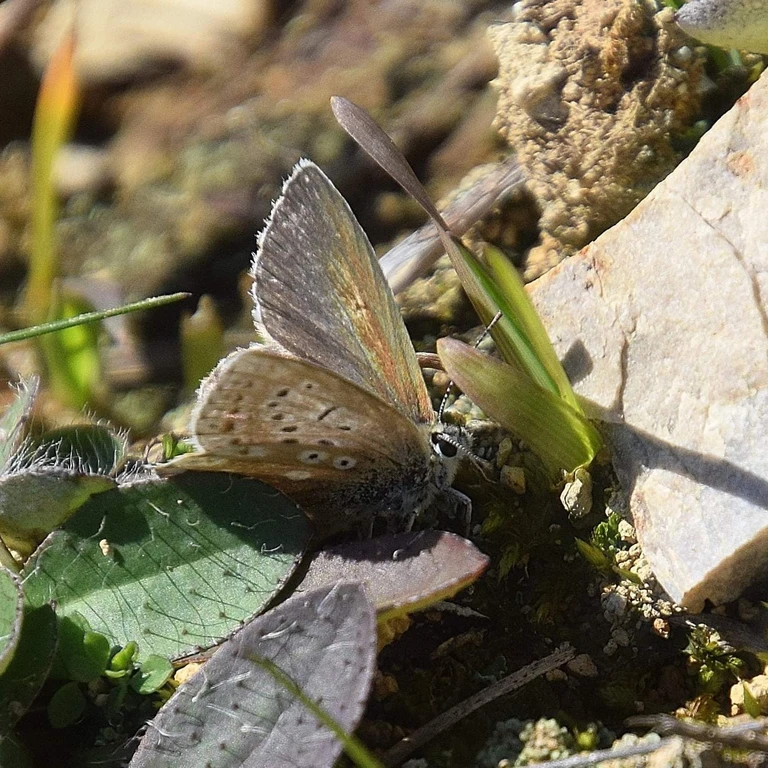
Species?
Lysandra coridon
